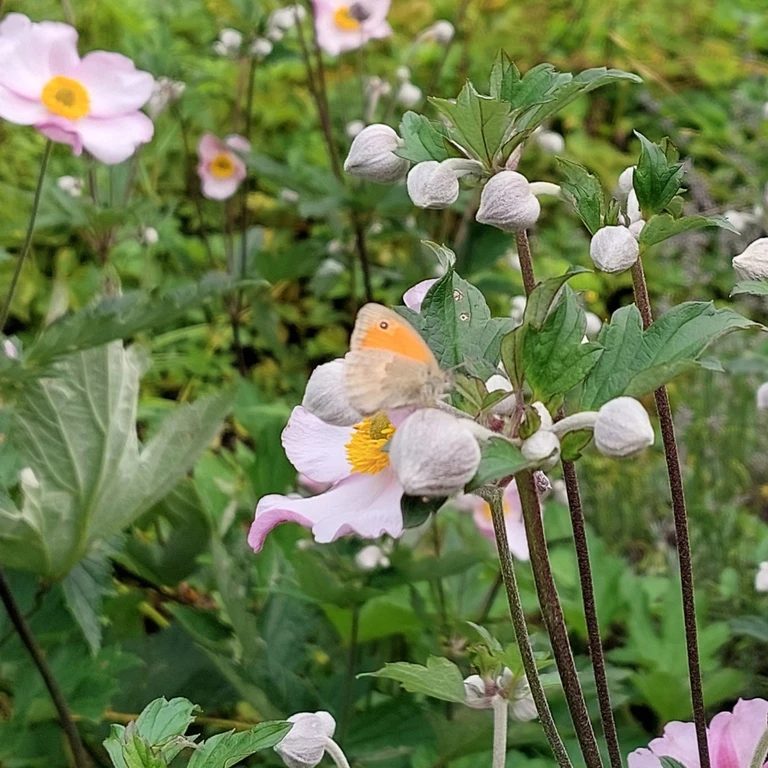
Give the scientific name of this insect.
Coenonympha pamphilus
